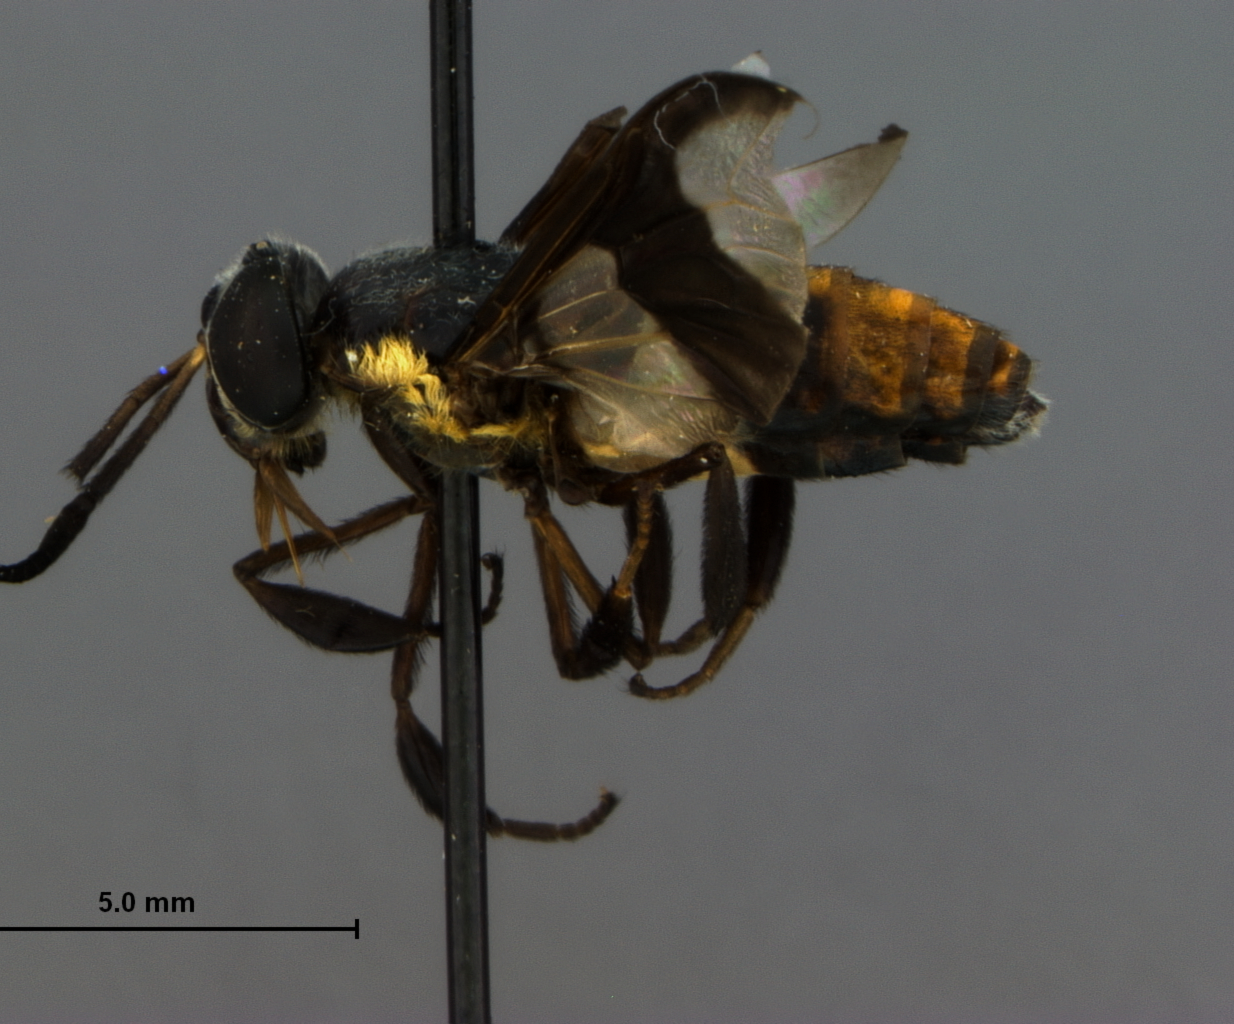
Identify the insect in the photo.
Chrysops indiana
